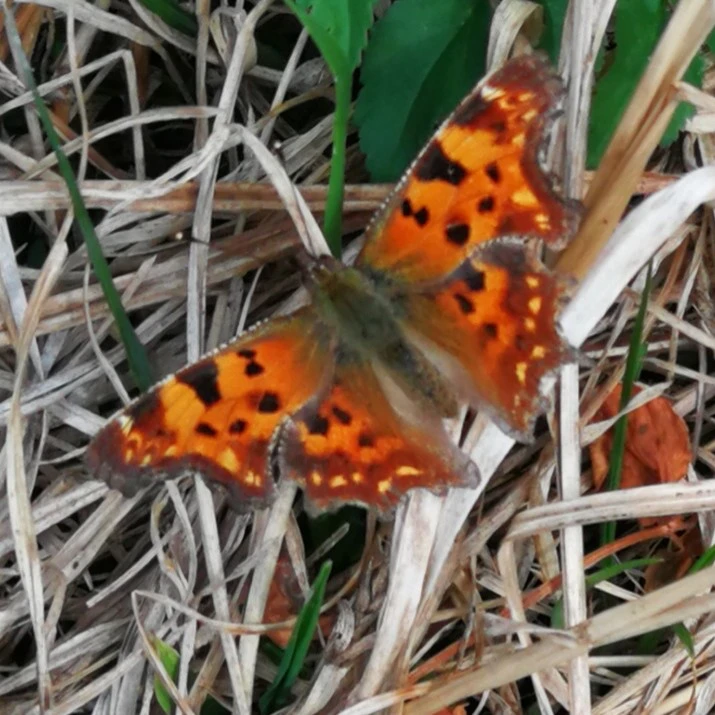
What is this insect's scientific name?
Polygonia c-album
